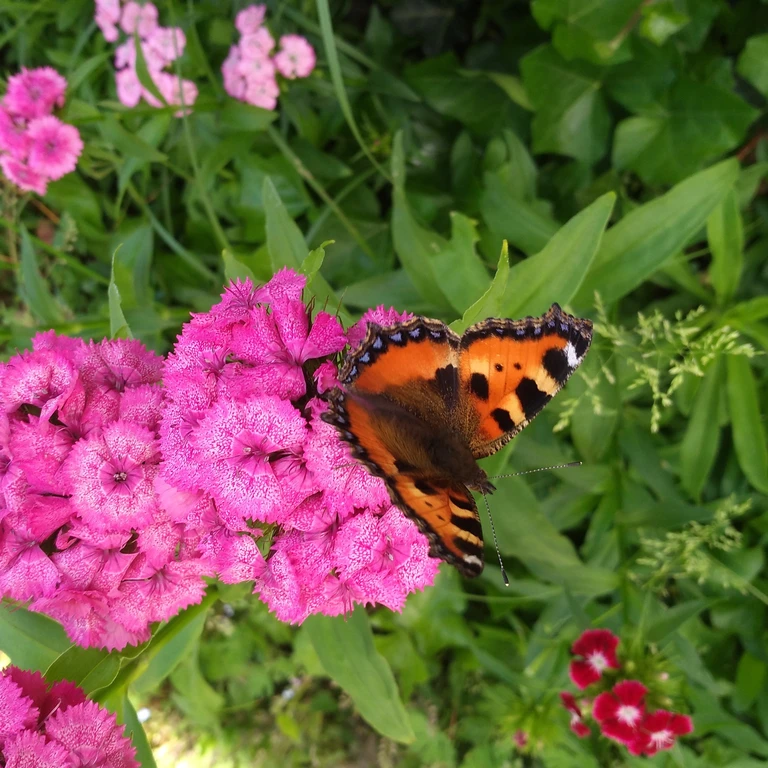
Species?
Aglais urticae
